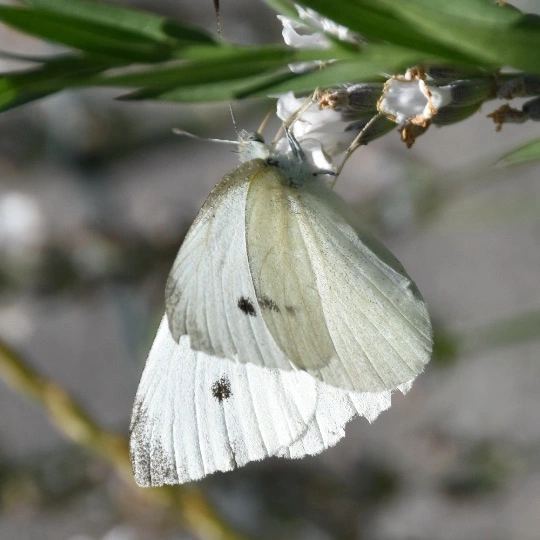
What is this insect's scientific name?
Pieris rapae
